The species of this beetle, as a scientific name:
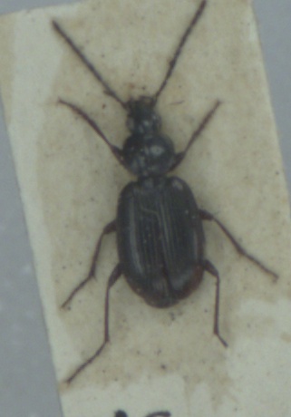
Agonum fuliginosum
